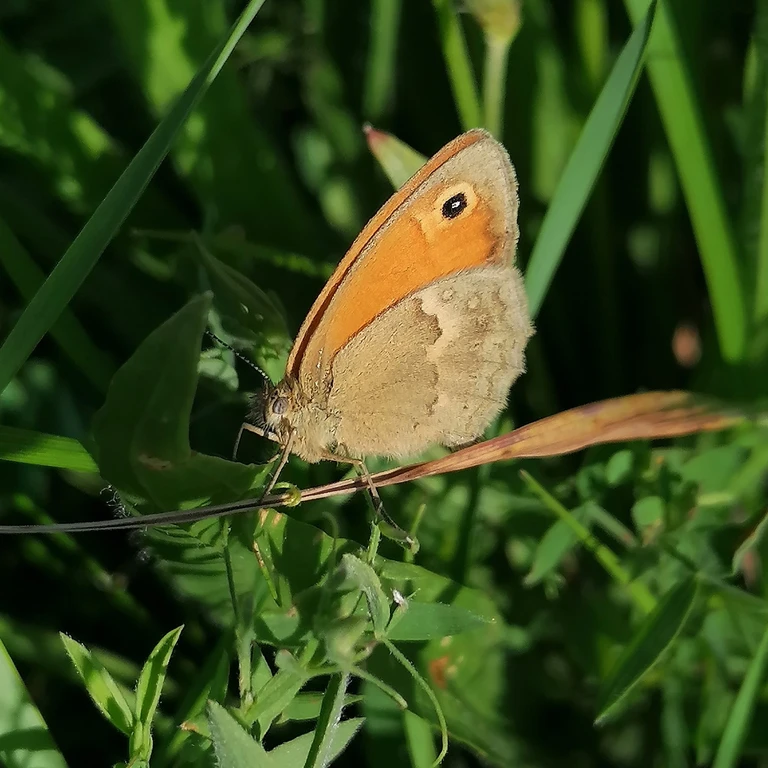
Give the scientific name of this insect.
Coenonympha pamphilus
